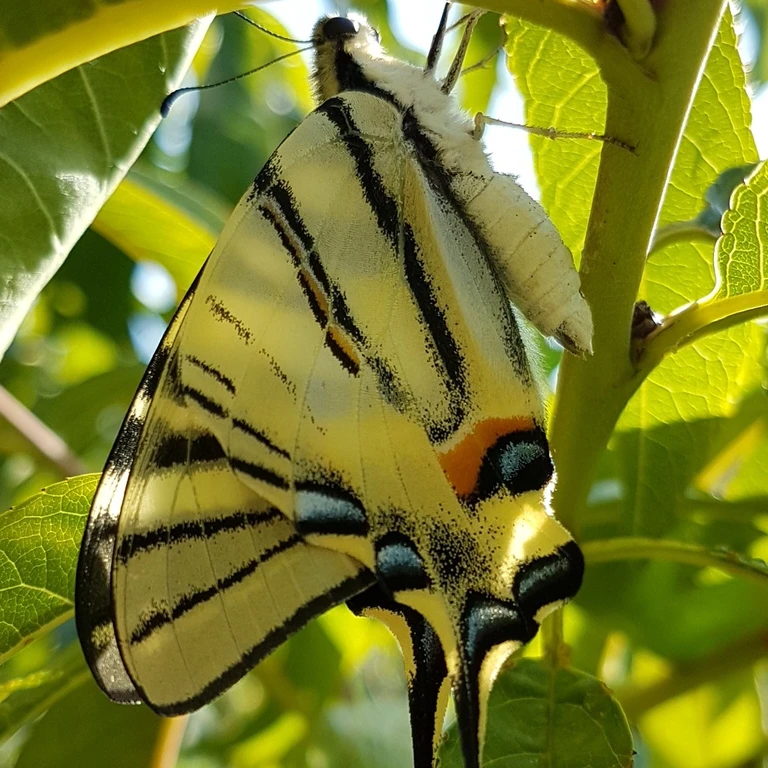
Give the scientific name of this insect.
Iphiclides podalirius
